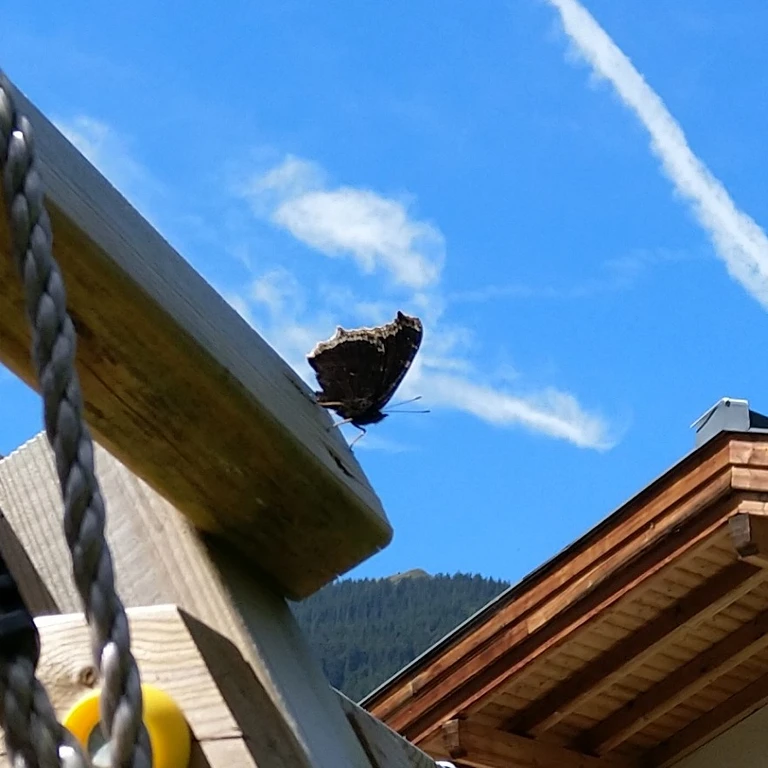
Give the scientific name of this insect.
Nymphalis antiopa
